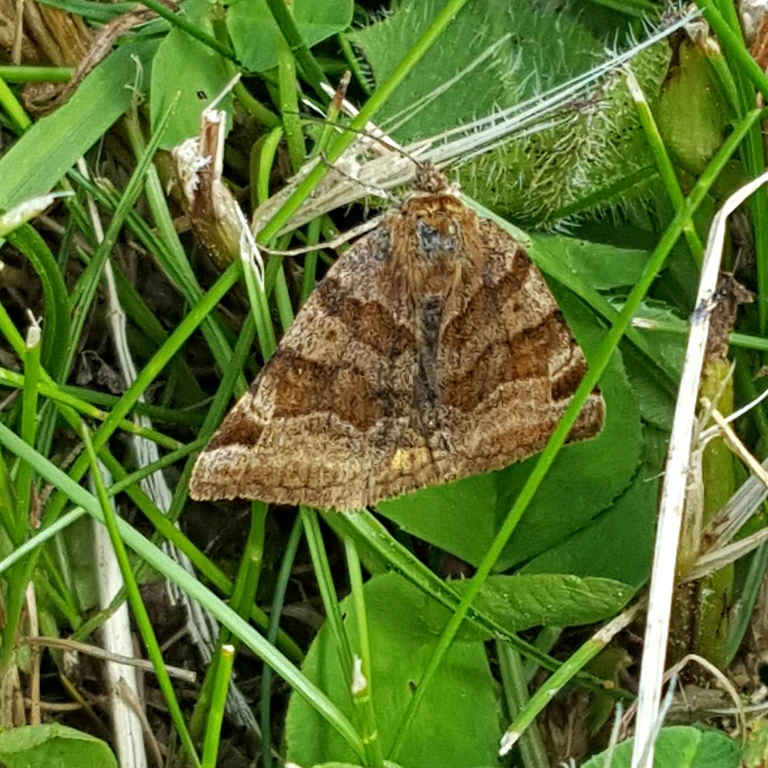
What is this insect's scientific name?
Euclidia glyphica
